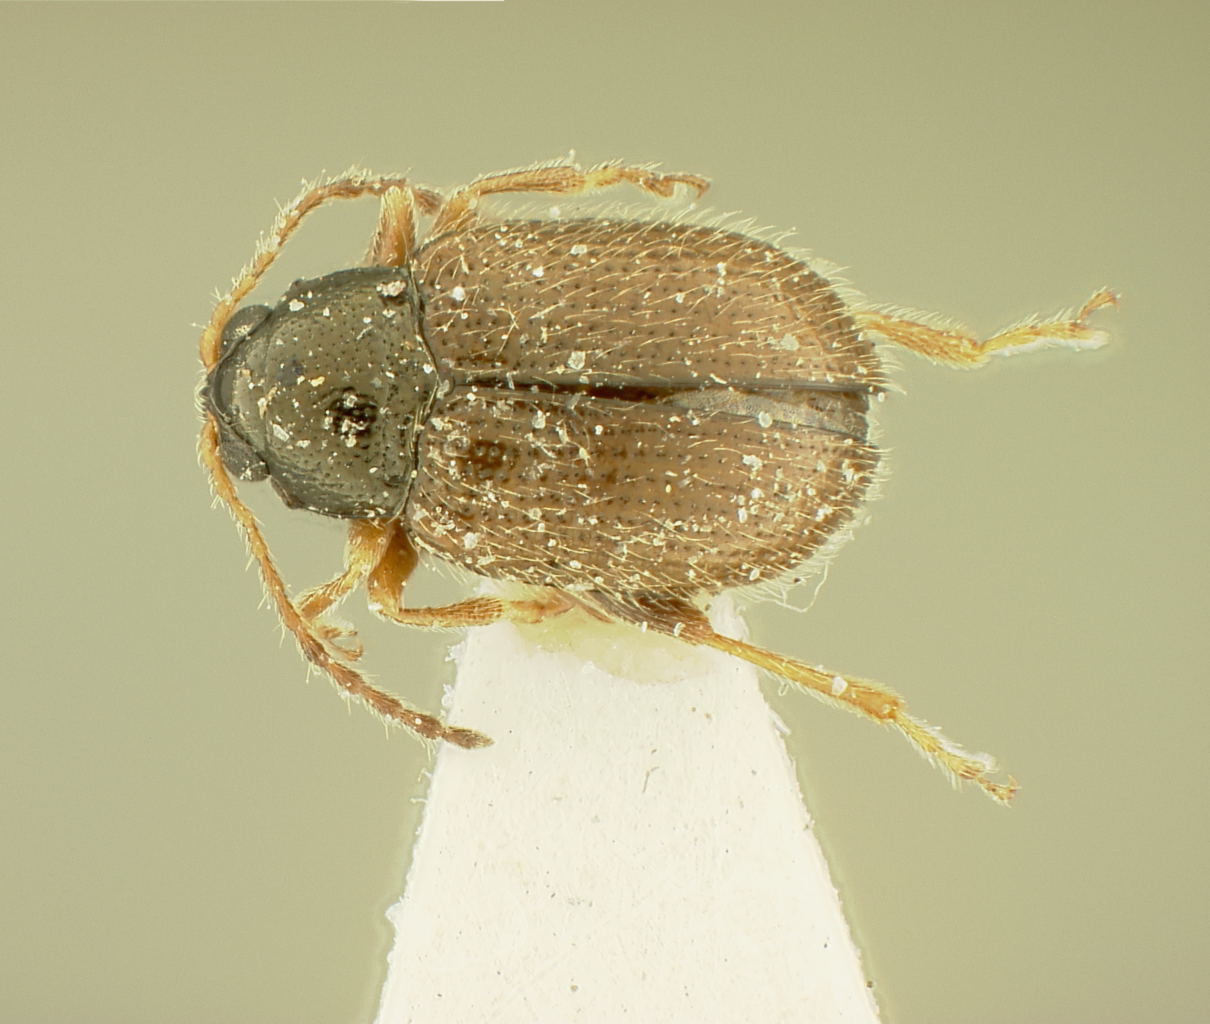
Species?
Epitrix yanazarae
